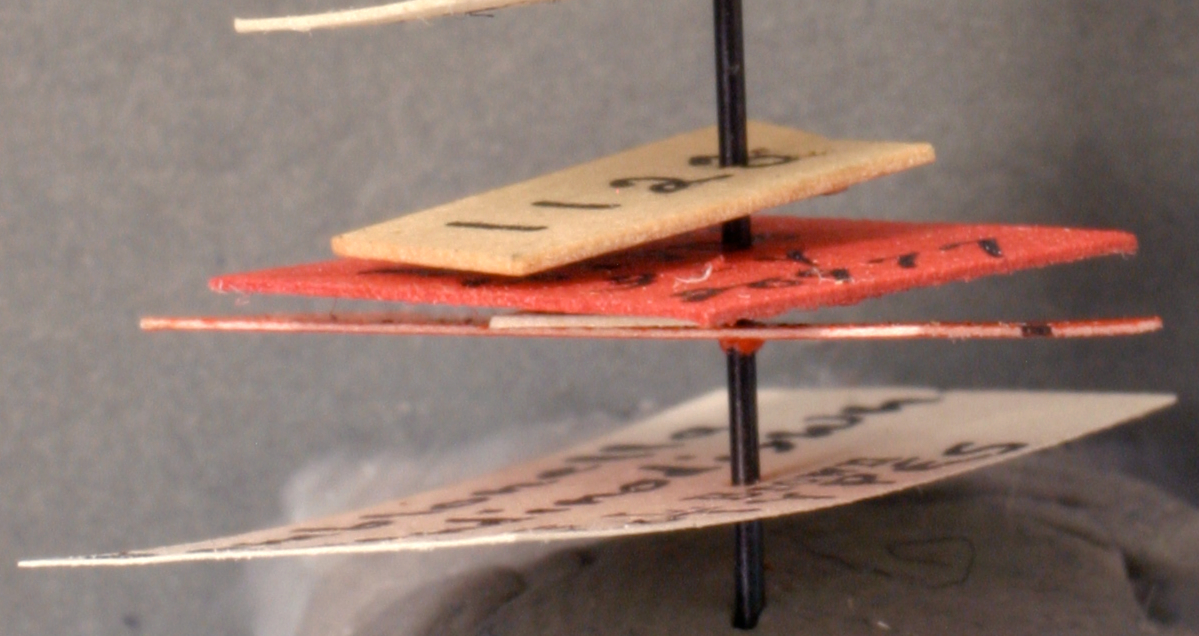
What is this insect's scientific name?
Romblonella grandinodis
